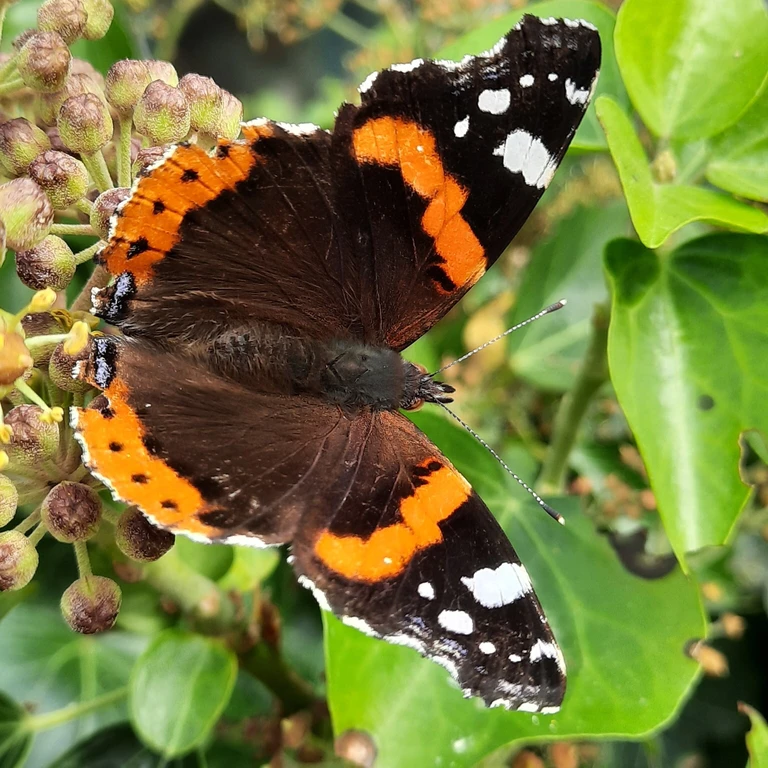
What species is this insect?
Vanessa atalanta
